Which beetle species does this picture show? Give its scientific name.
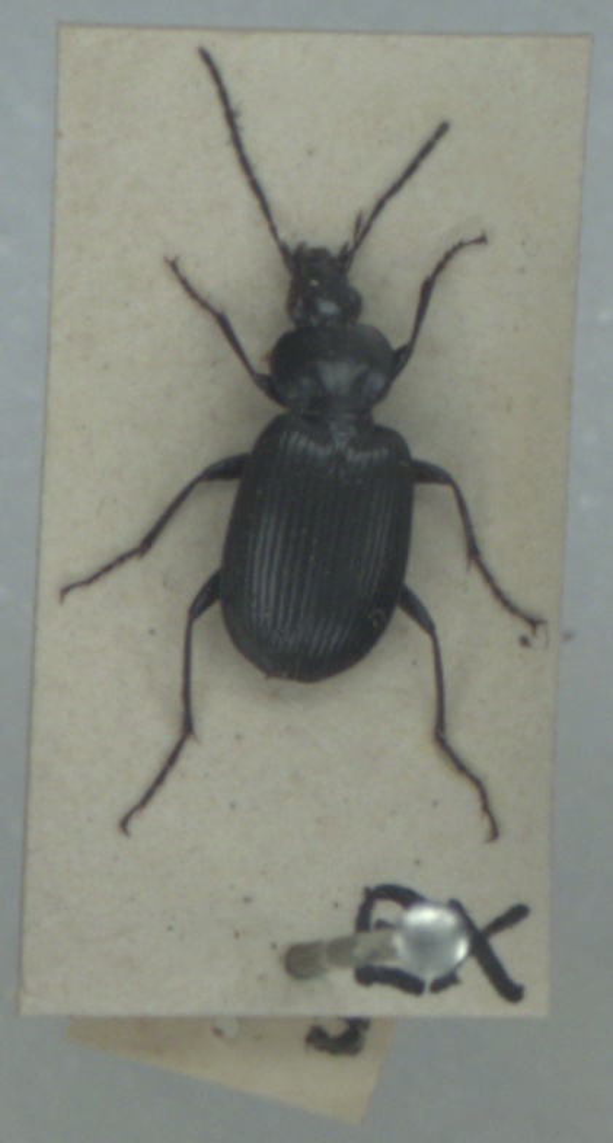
Agonum emarginatum
